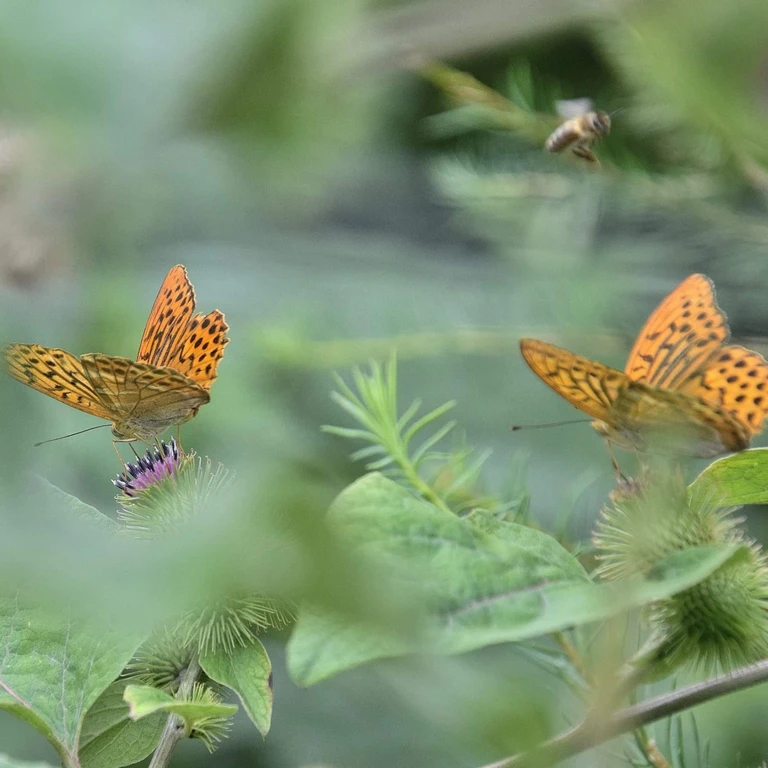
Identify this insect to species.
Argynnis paphia
